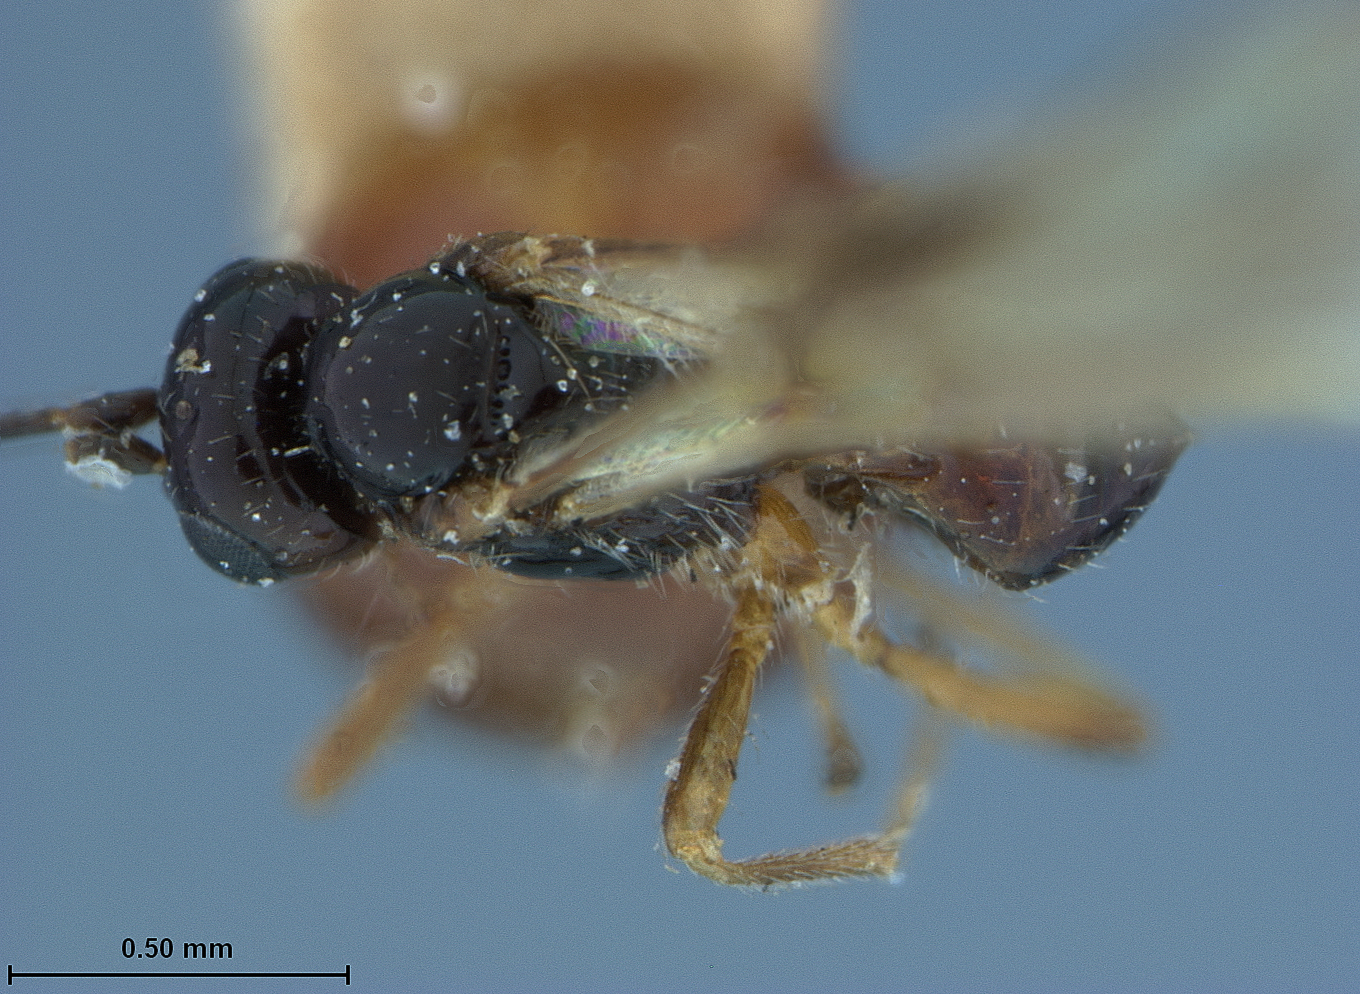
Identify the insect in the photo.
Aclisis montana
